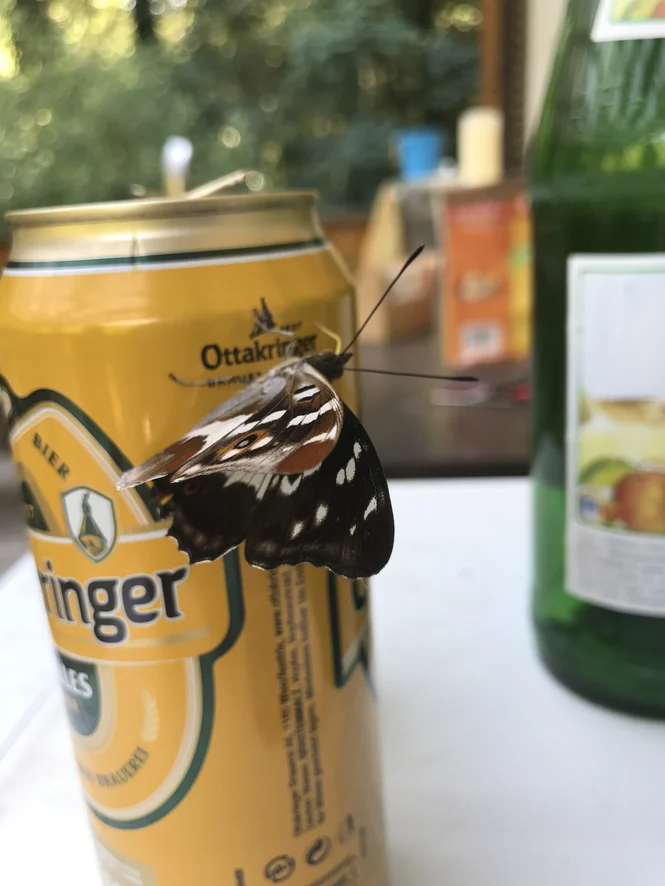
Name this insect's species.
Apatura iris
